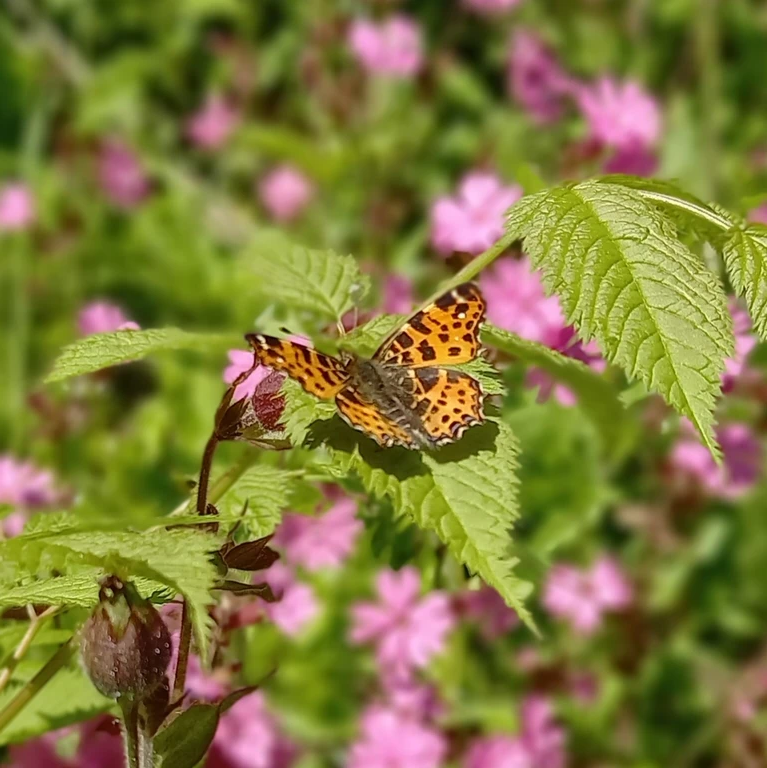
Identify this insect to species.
Araschnia levana
